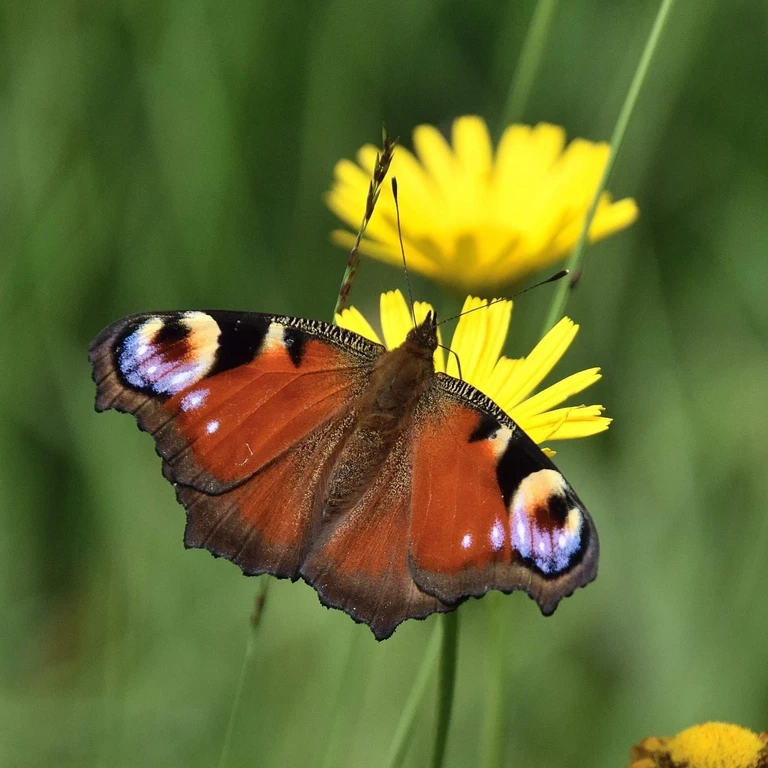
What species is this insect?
Aglais io
